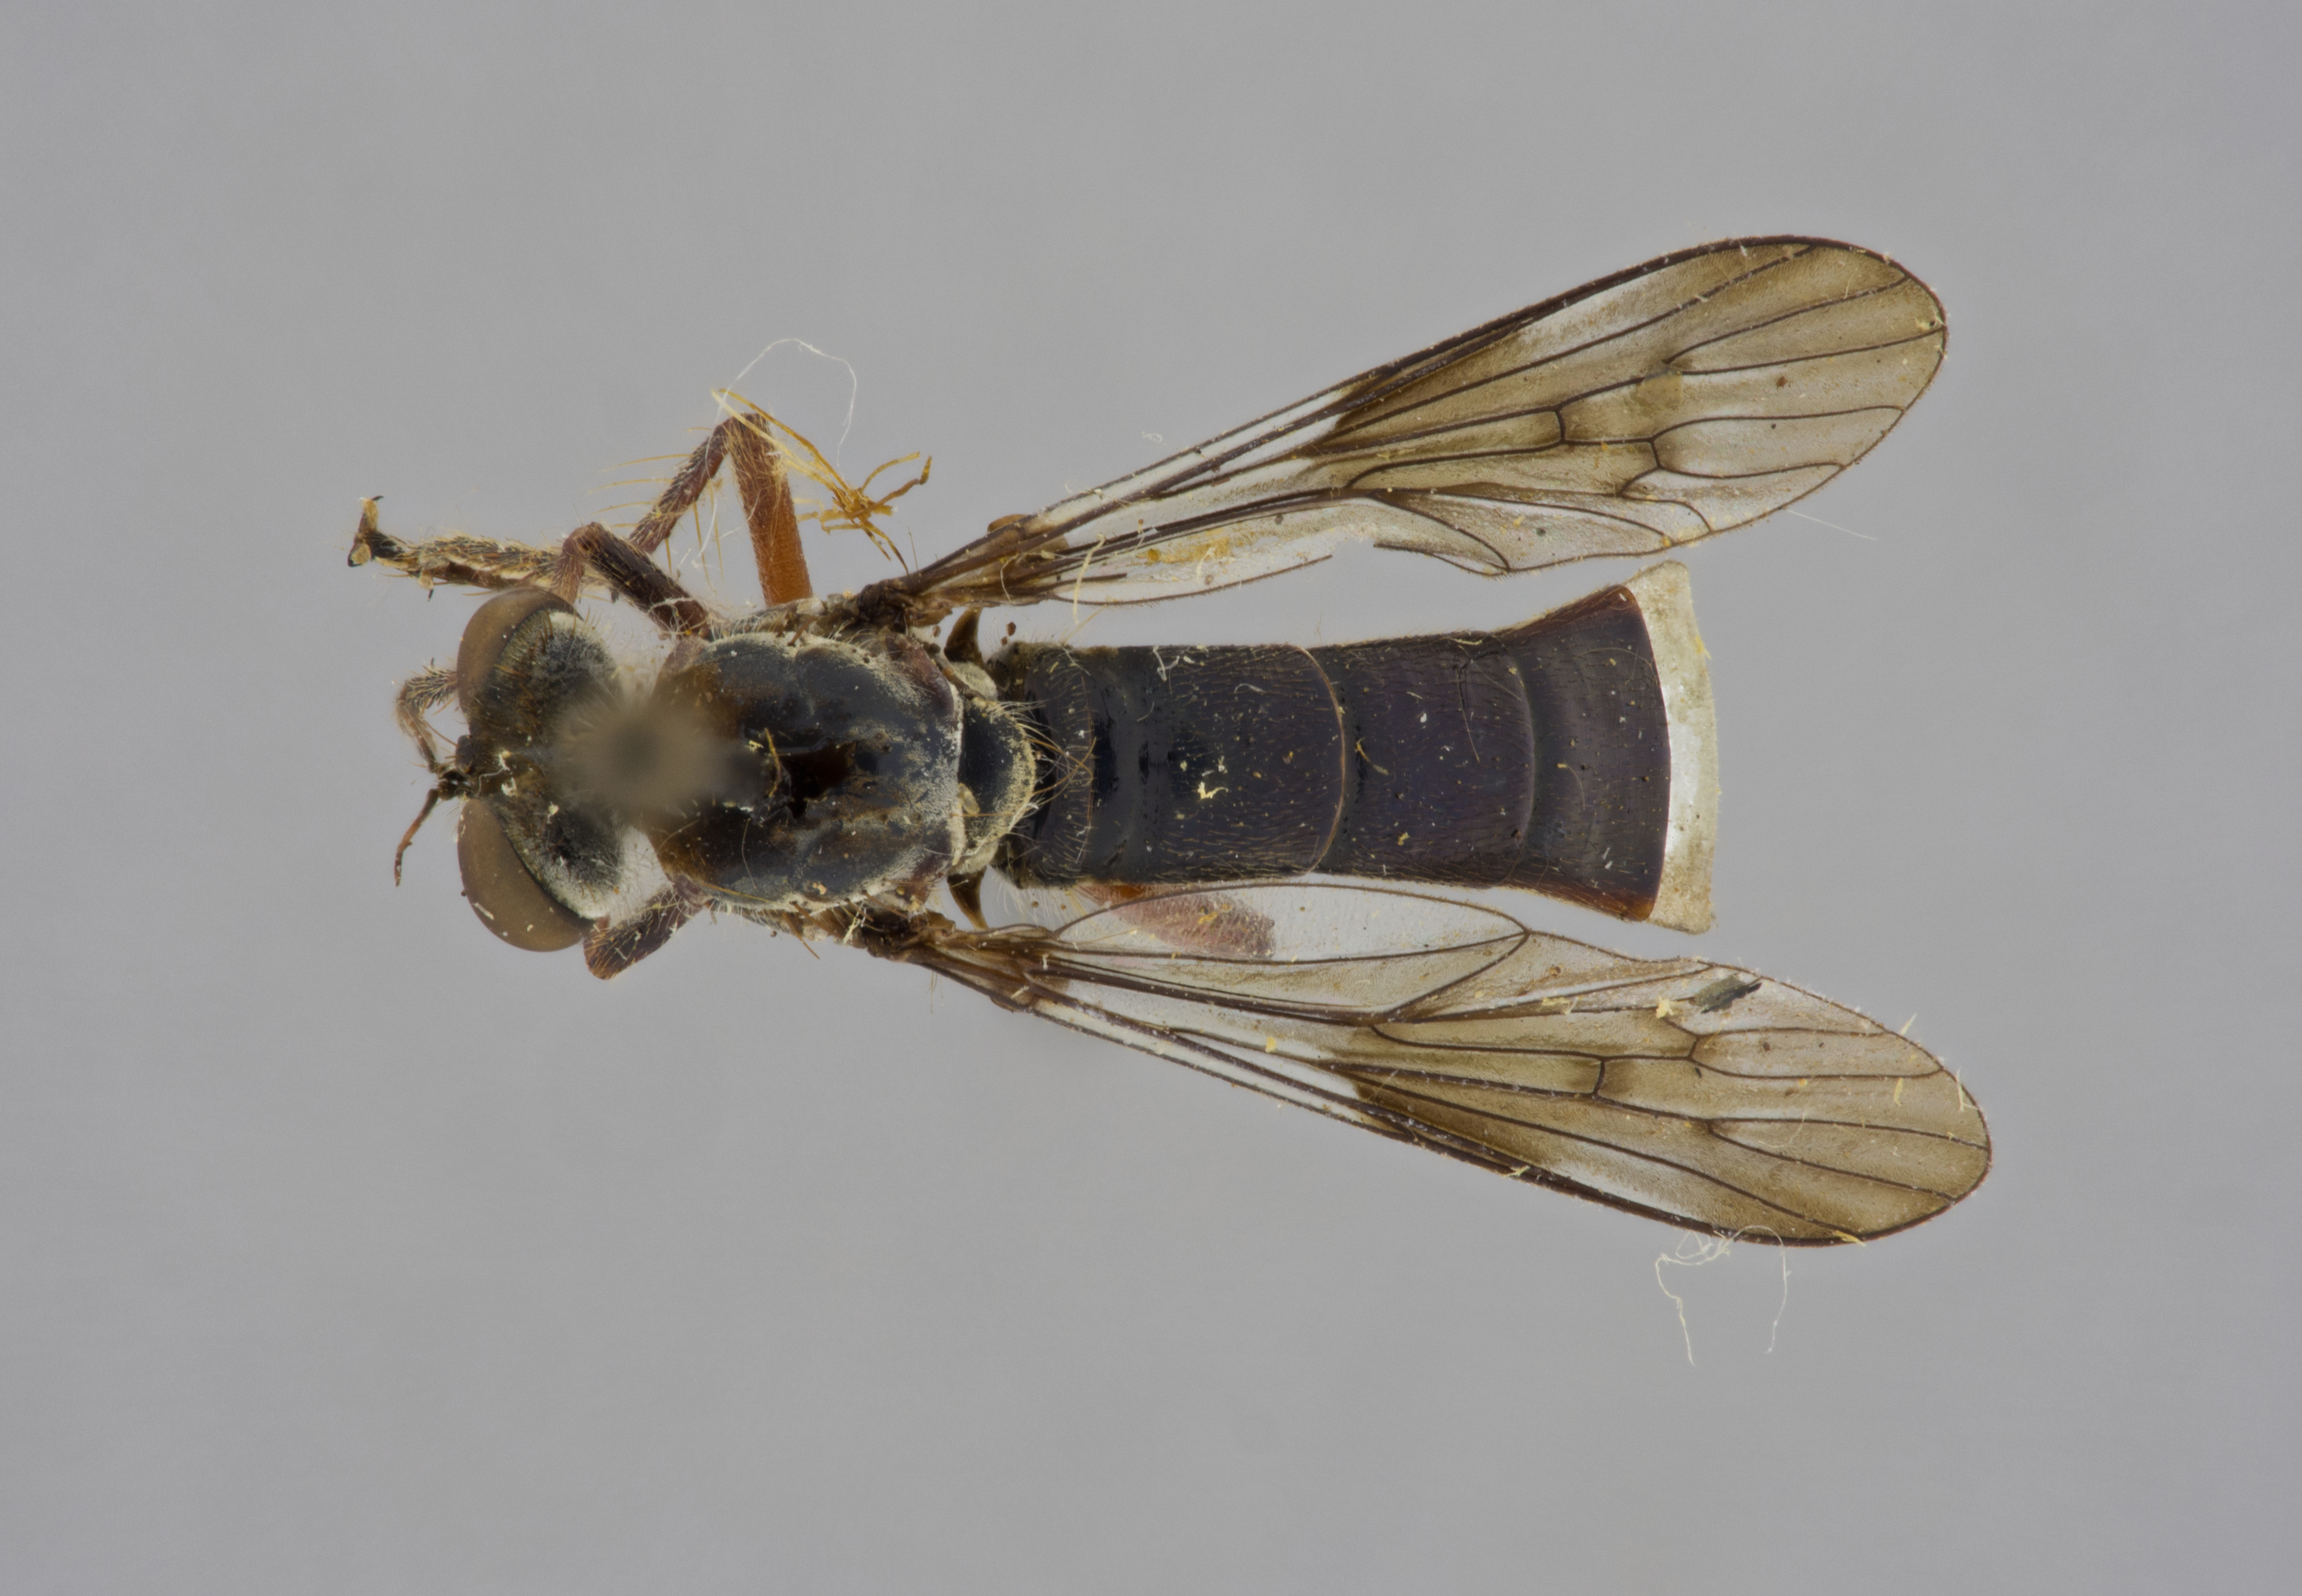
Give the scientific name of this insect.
Nicocles dives
